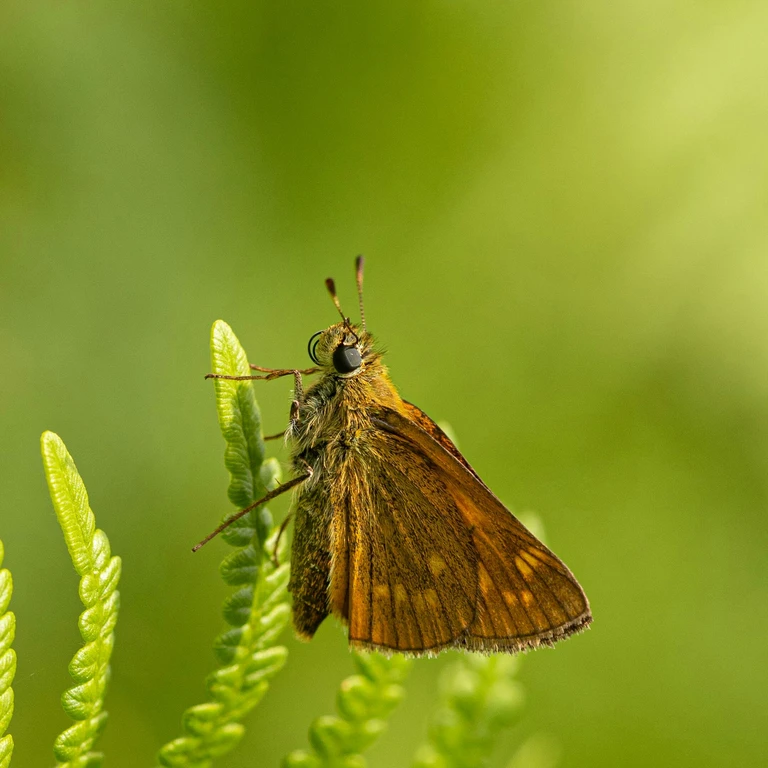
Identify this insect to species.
Ochlodes sylvanus (also Ochlodes venata)
